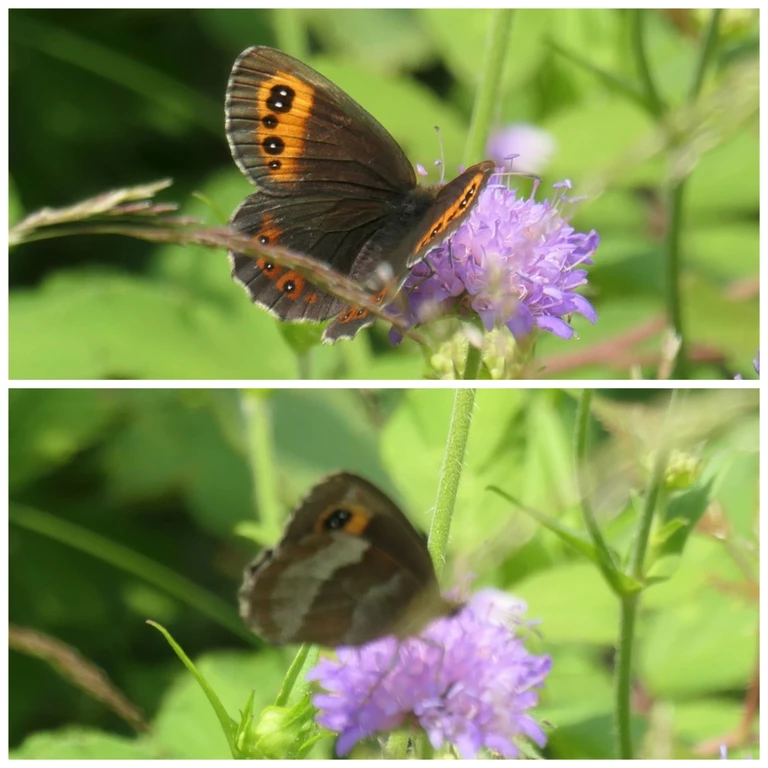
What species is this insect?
Erebia aethiops
